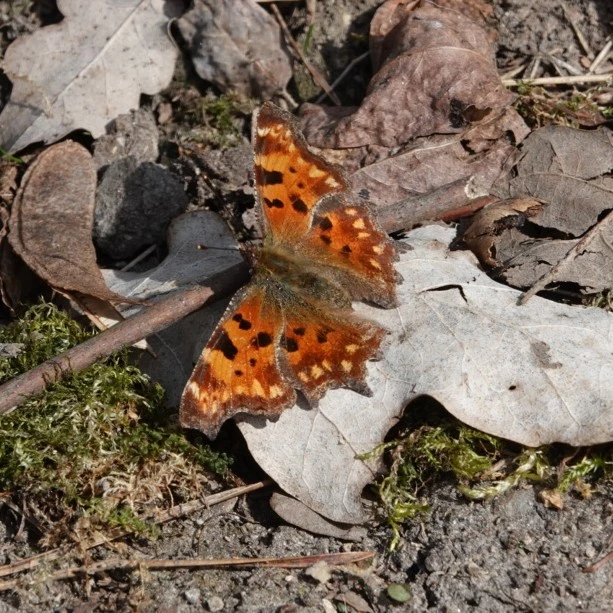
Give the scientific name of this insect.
Polygonia c-album
